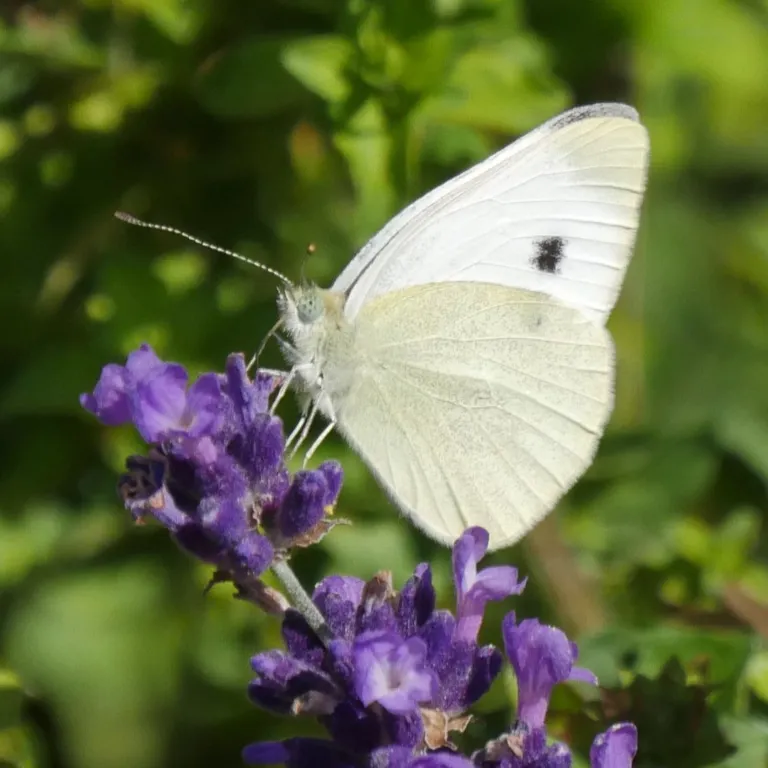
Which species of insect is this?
Pieris rapae
